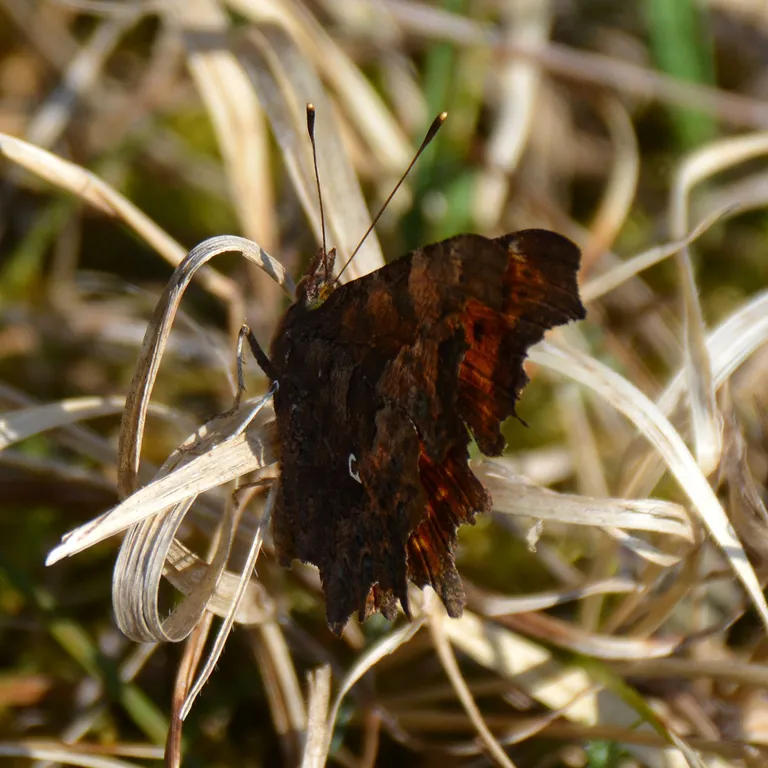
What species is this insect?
Polygonia c-album
